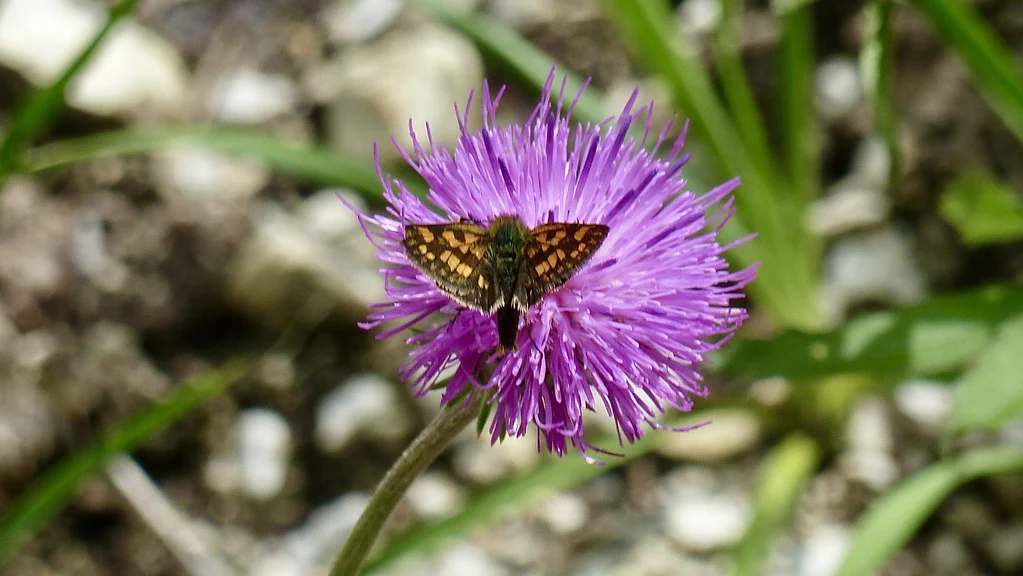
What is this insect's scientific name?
Carterocephalus palaemon
